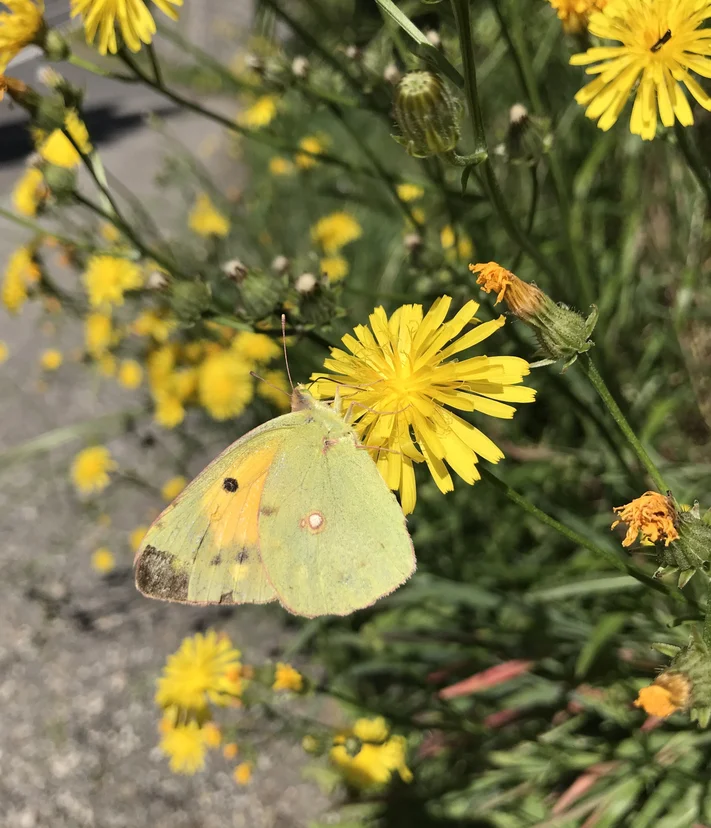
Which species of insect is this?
Colias croceus
